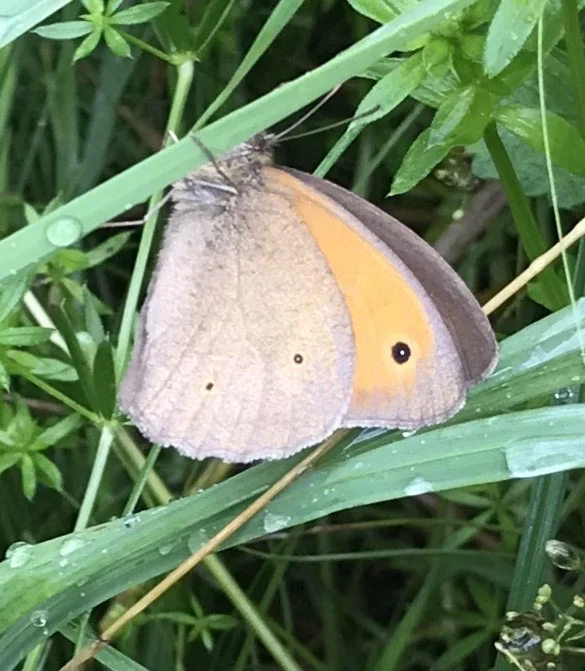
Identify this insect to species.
Maniola jurtina
